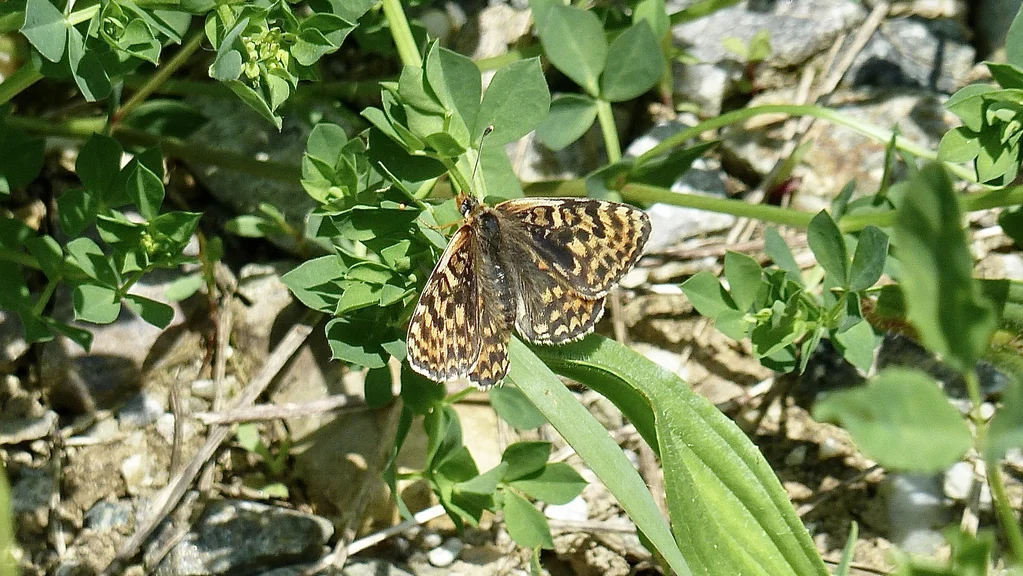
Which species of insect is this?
Melitaea didyma
